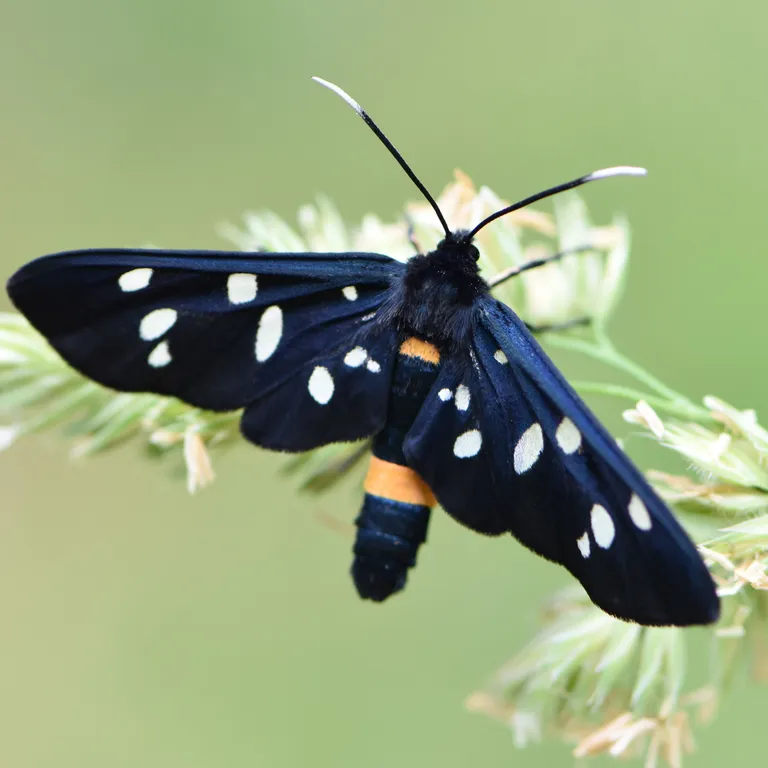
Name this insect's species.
Amata phegea
